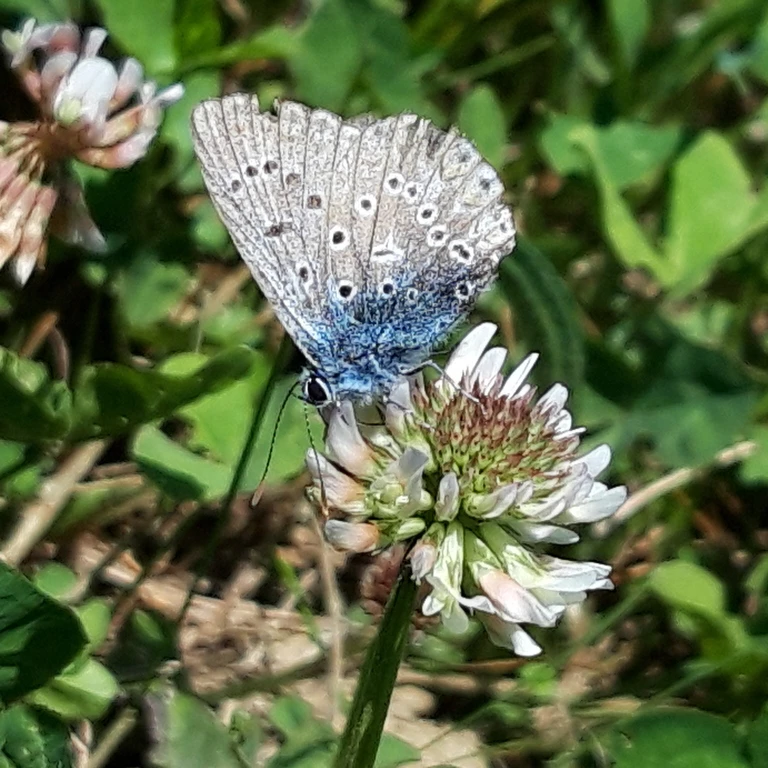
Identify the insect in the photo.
Polyommatus icarus
